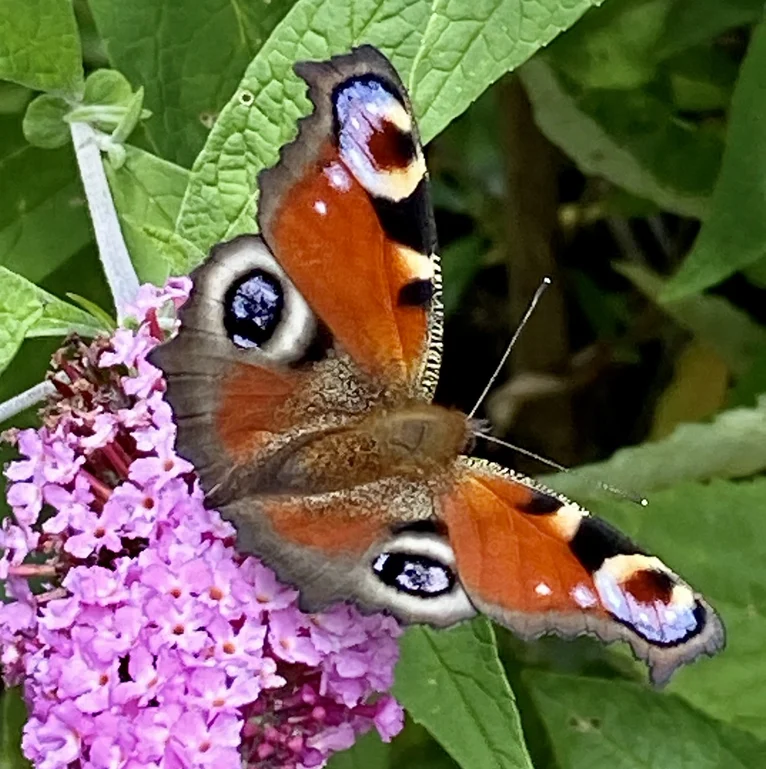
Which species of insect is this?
Aglais io
